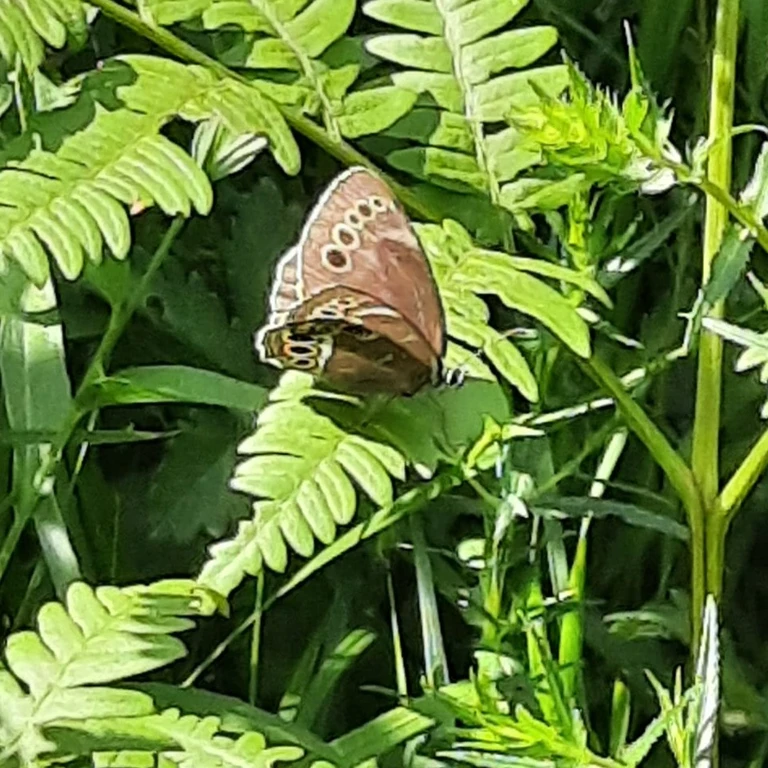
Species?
Lopinga achine (also Pararge achine)
